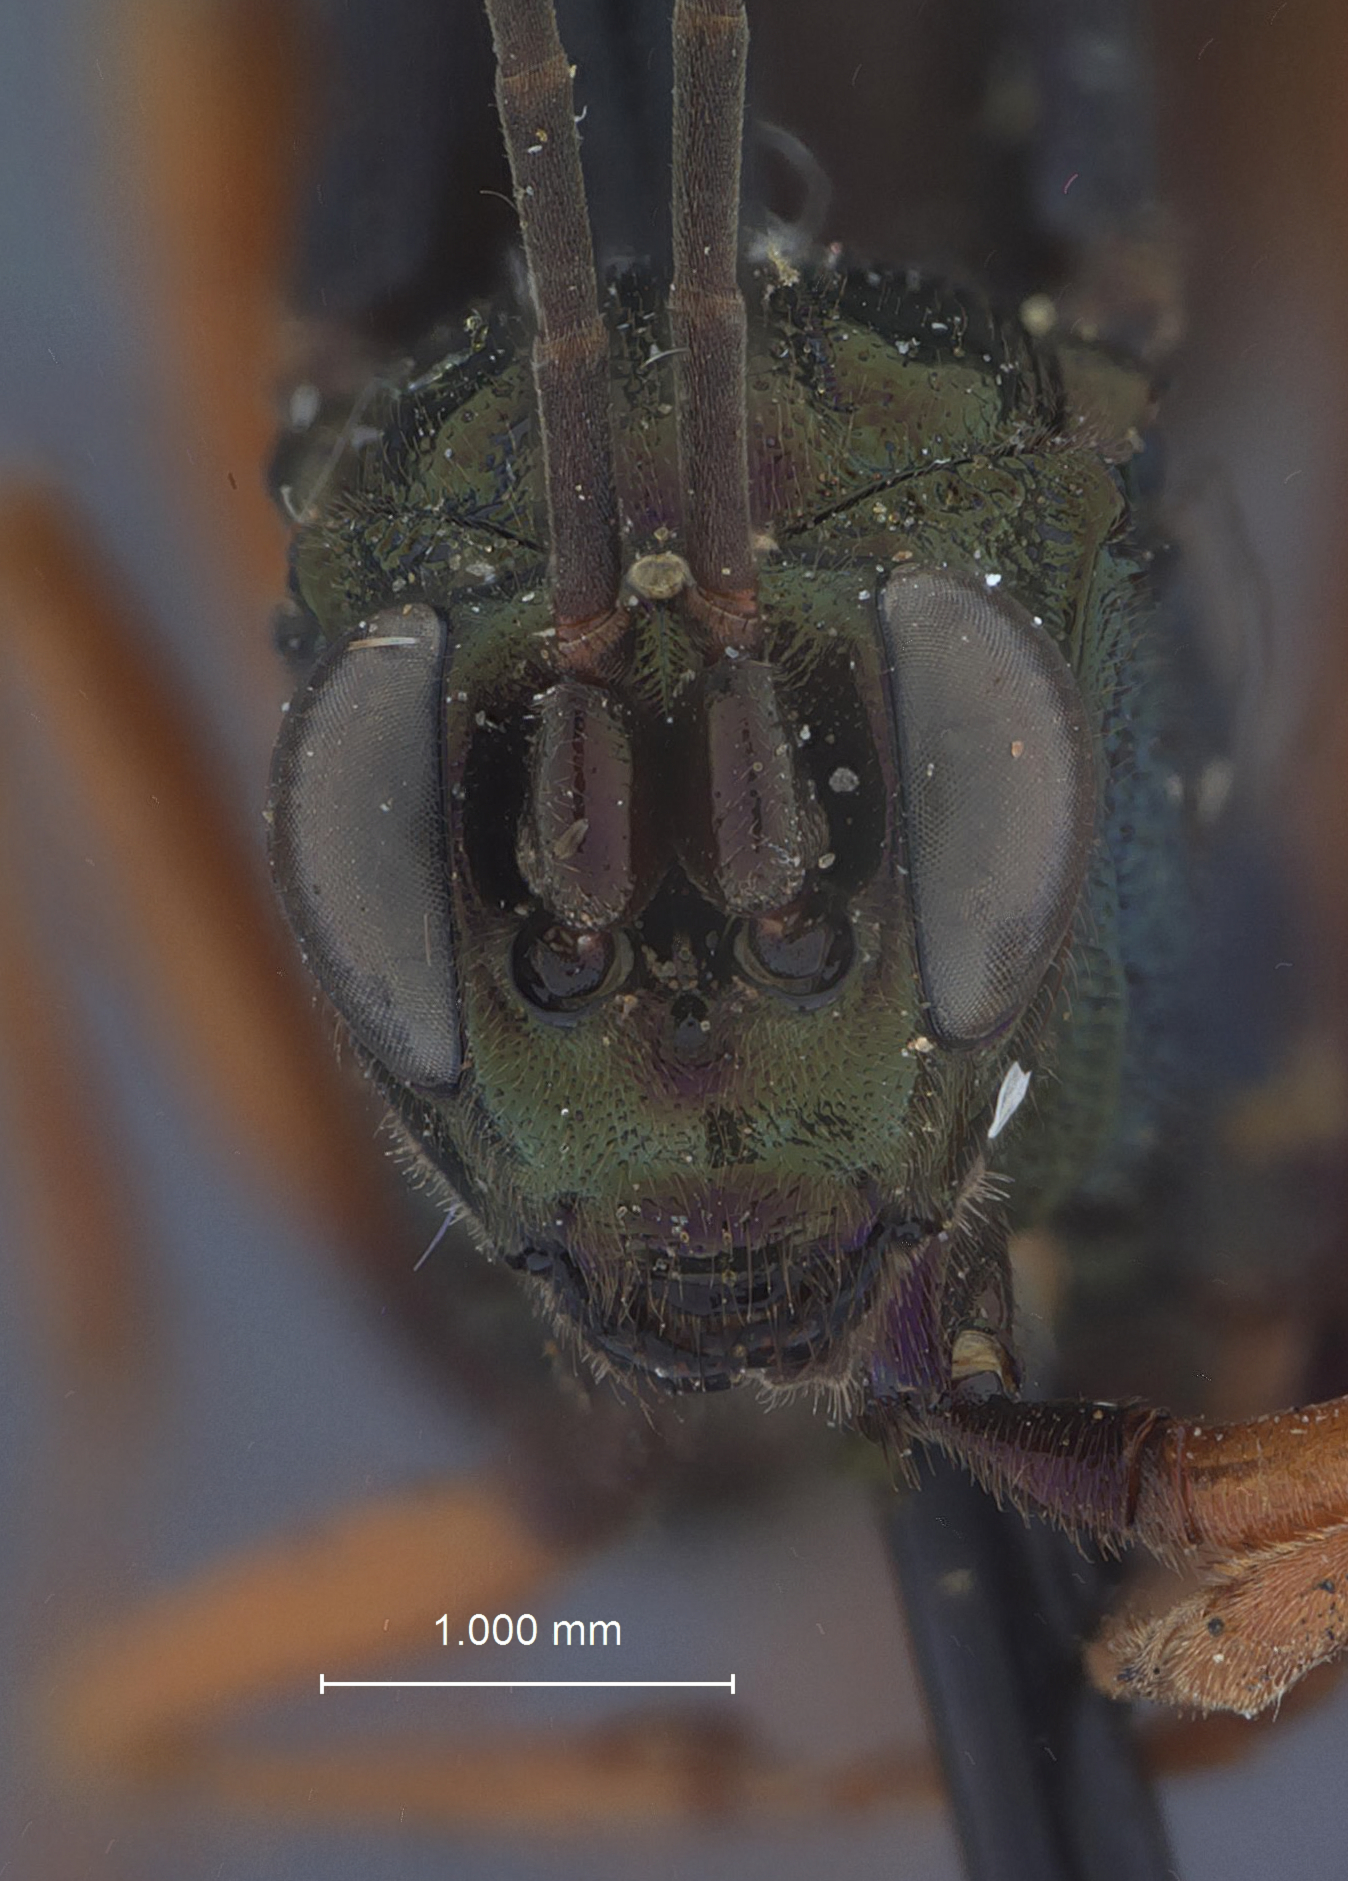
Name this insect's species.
Trachysphyrus cleonis
